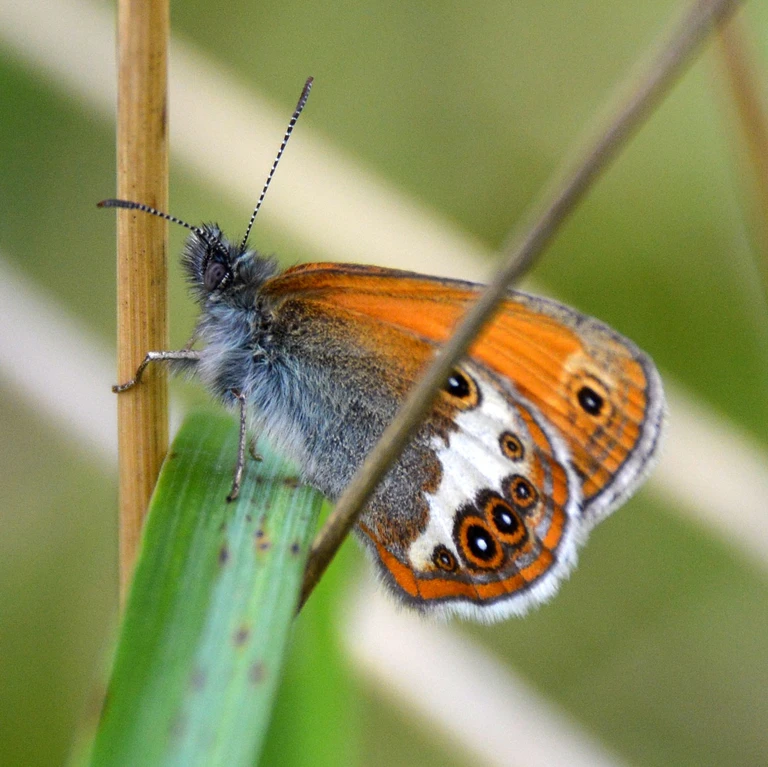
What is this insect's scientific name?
Coenonympha arcania
